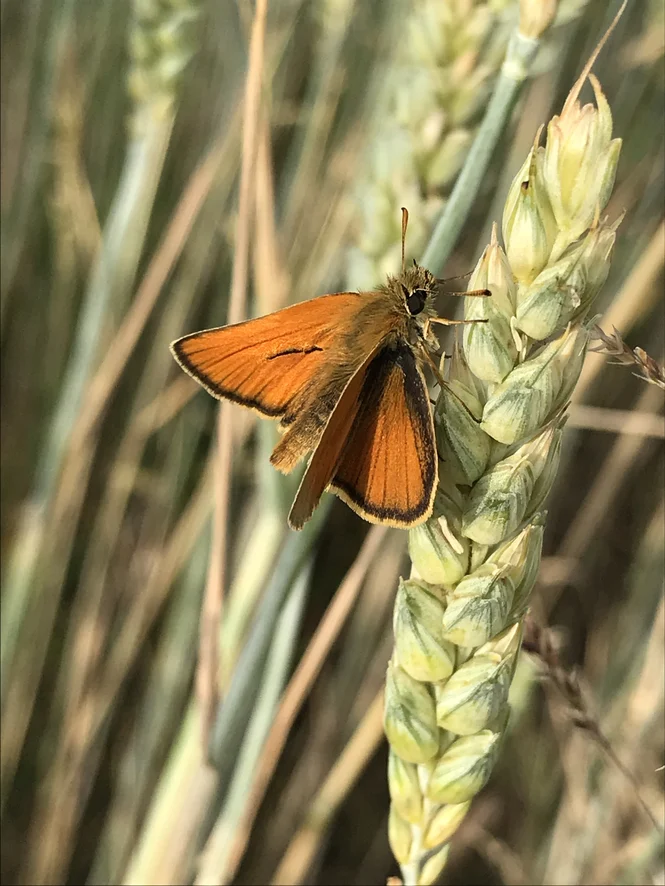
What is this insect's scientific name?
Thymelicus sylvestris
